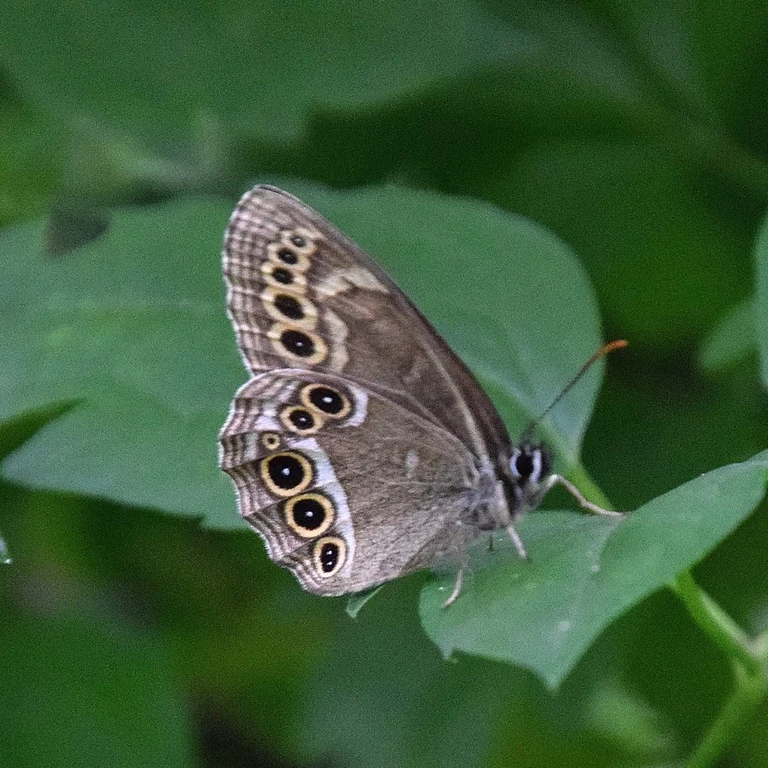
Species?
Lopinga achine (also Pararge achine)
